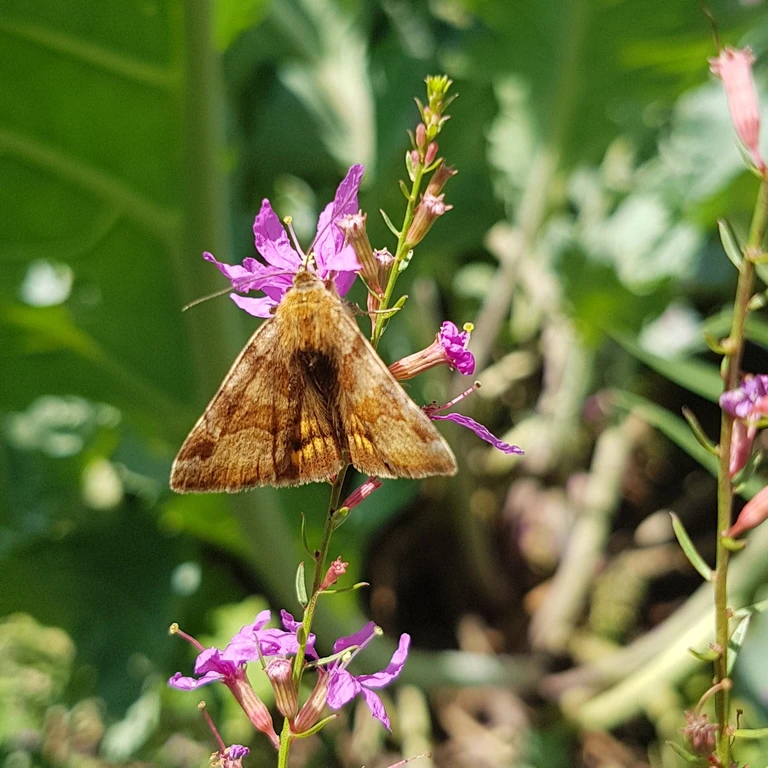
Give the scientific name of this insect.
Euclidia glyphica
